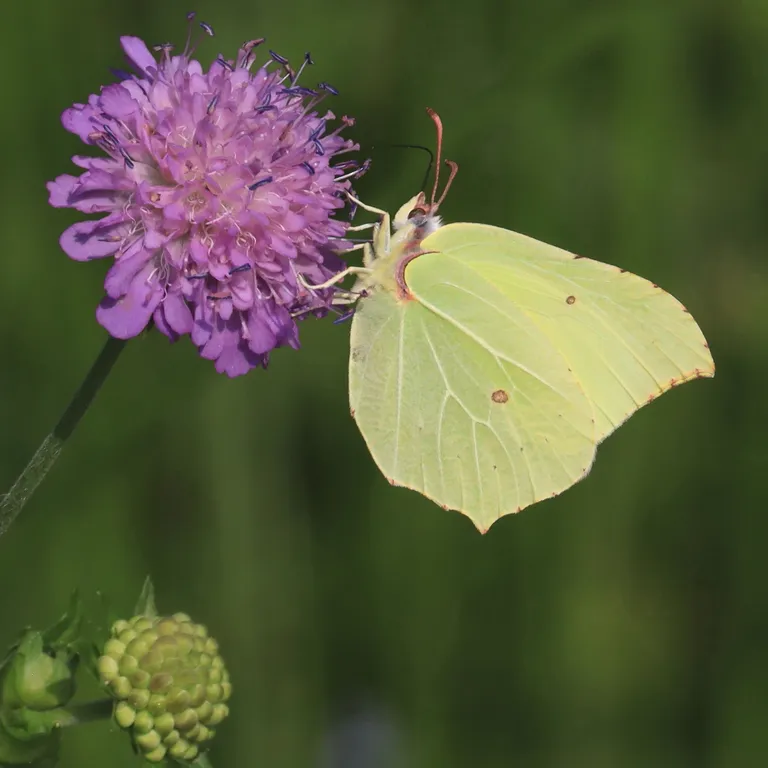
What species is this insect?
Gonepteryx rhamni
